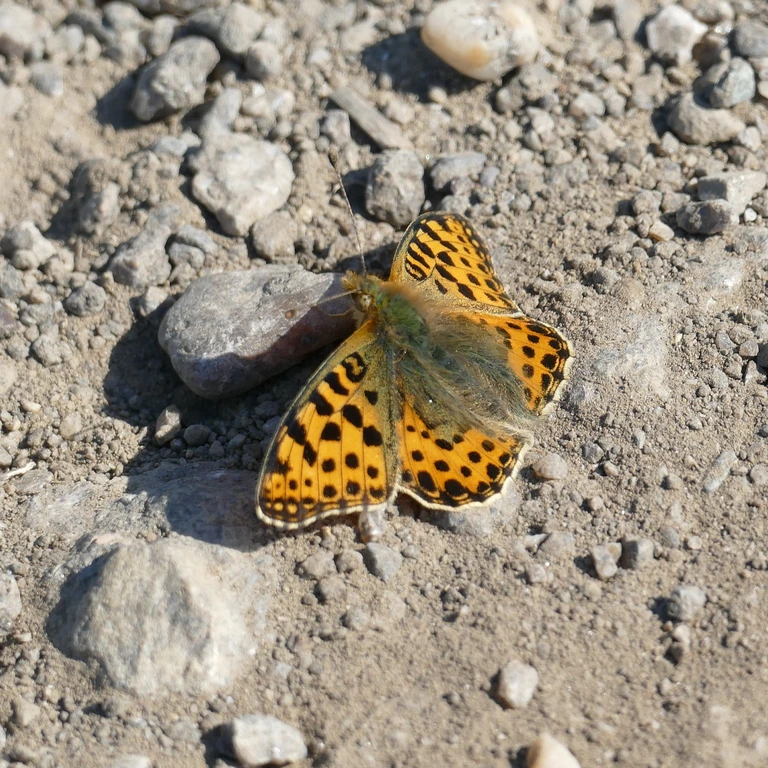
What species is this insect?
Issoria lathonia
